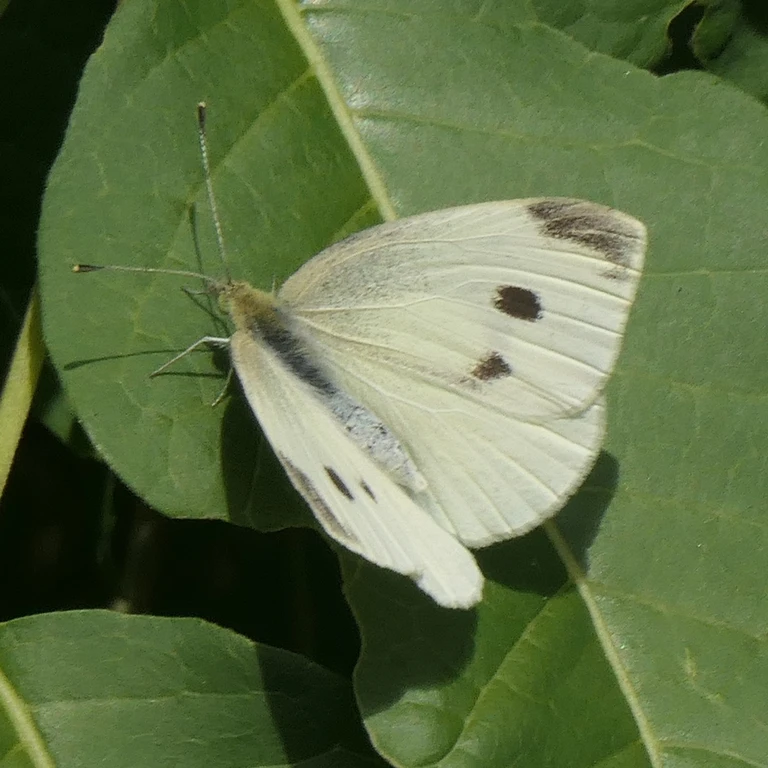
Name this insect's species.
Pieris rapae
